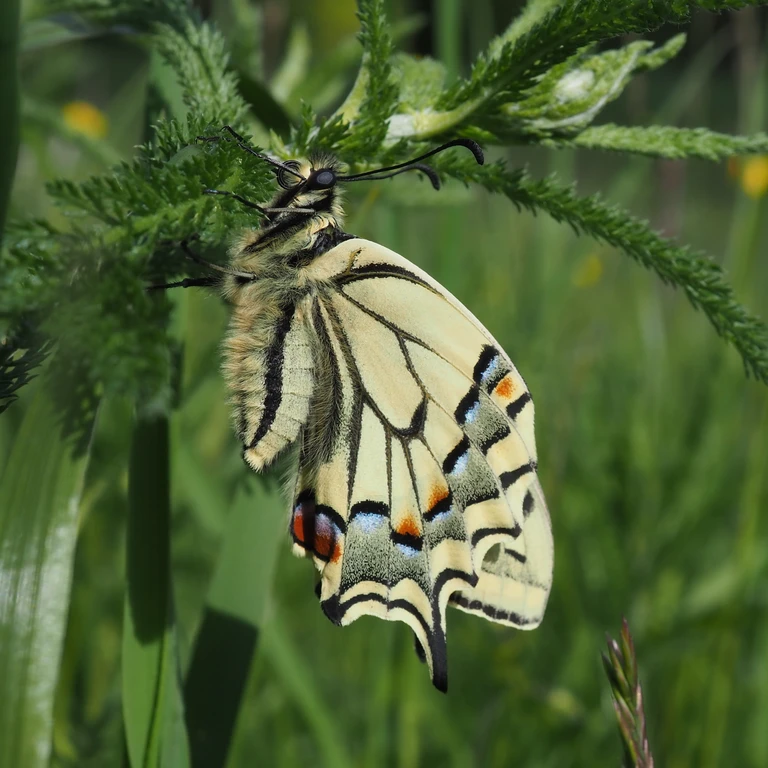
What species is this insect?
Papilio machaon
